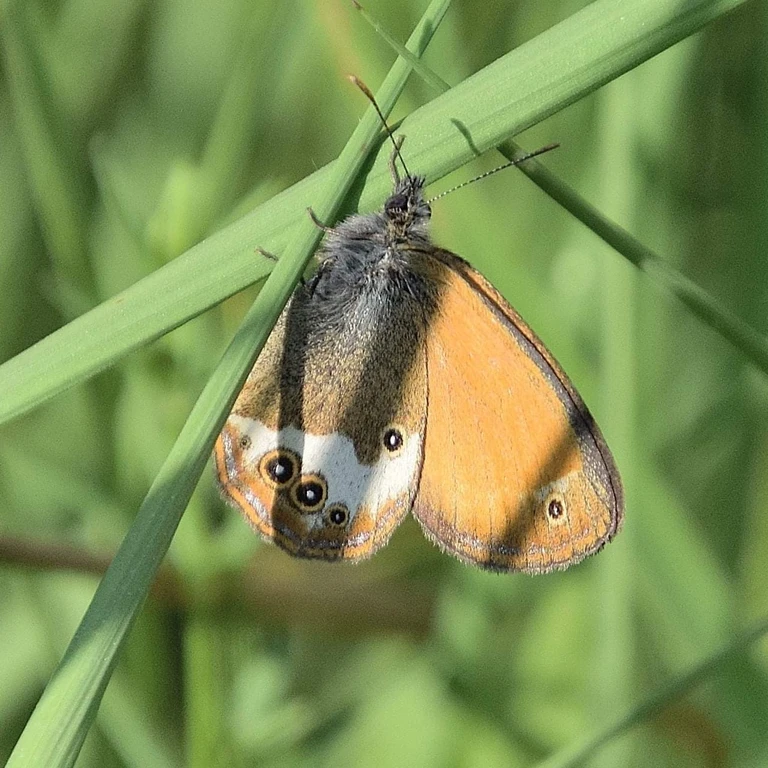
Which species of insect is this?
Coenonympha arcania
